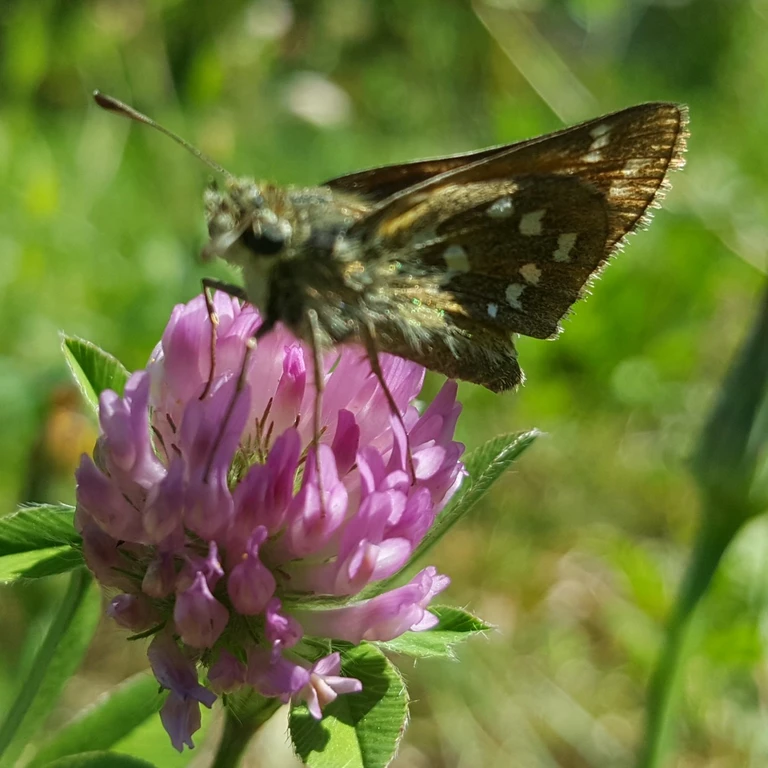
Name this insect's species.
Hesperia comma
